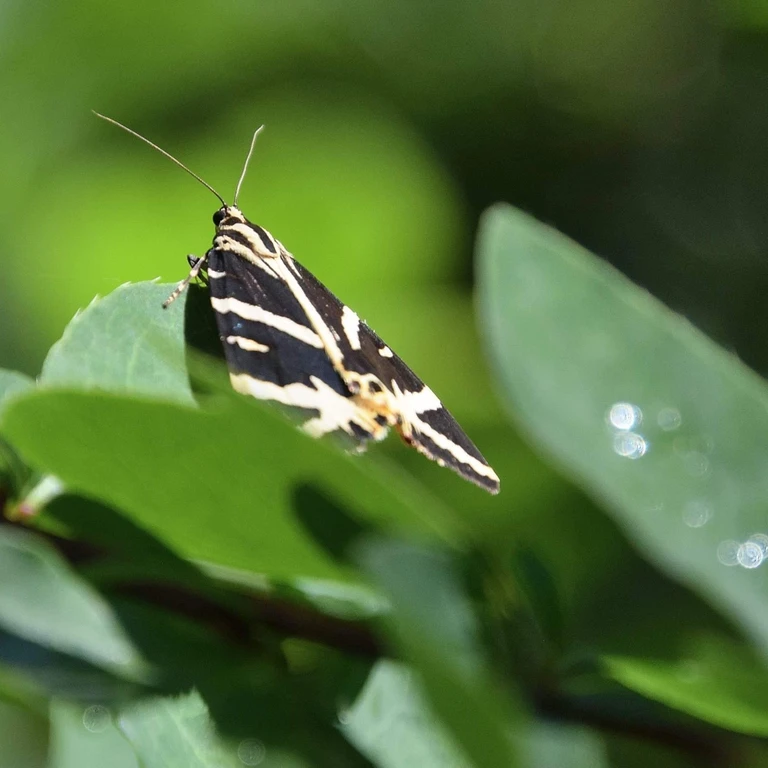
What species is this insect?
Euplagia quadripunctaria
